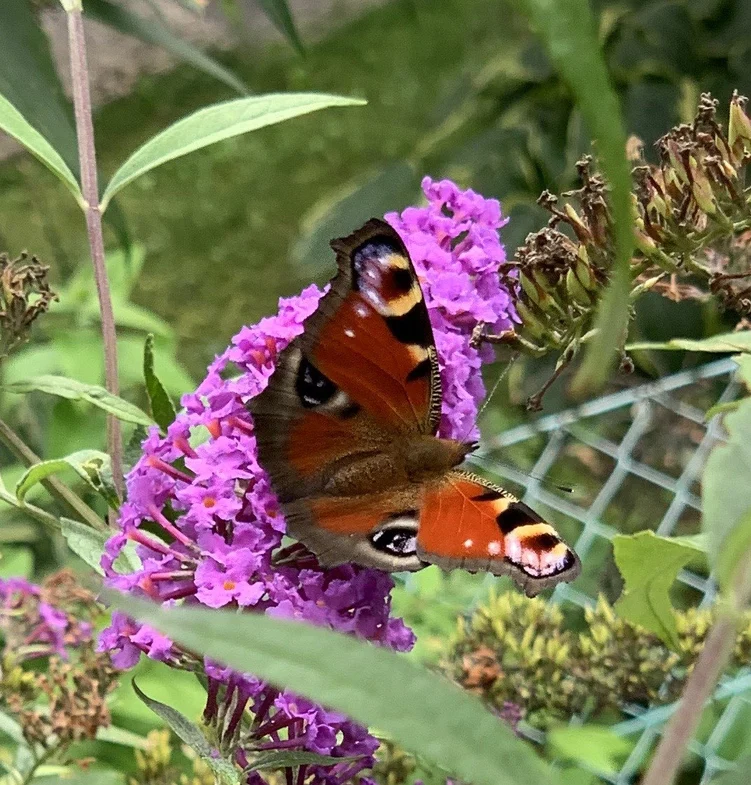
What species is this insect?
Aglais io
